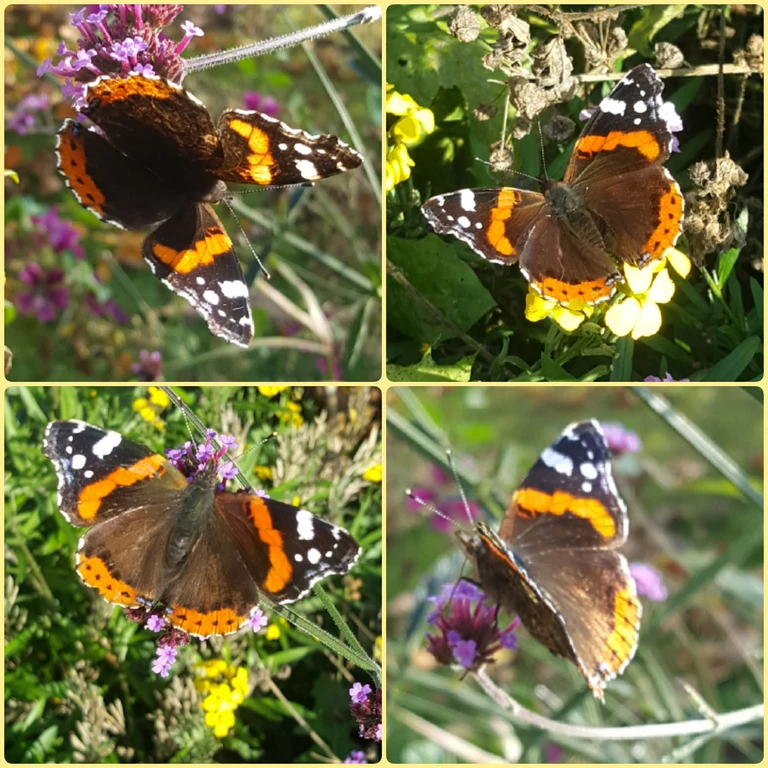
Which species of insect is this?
Vanessa atalanta
